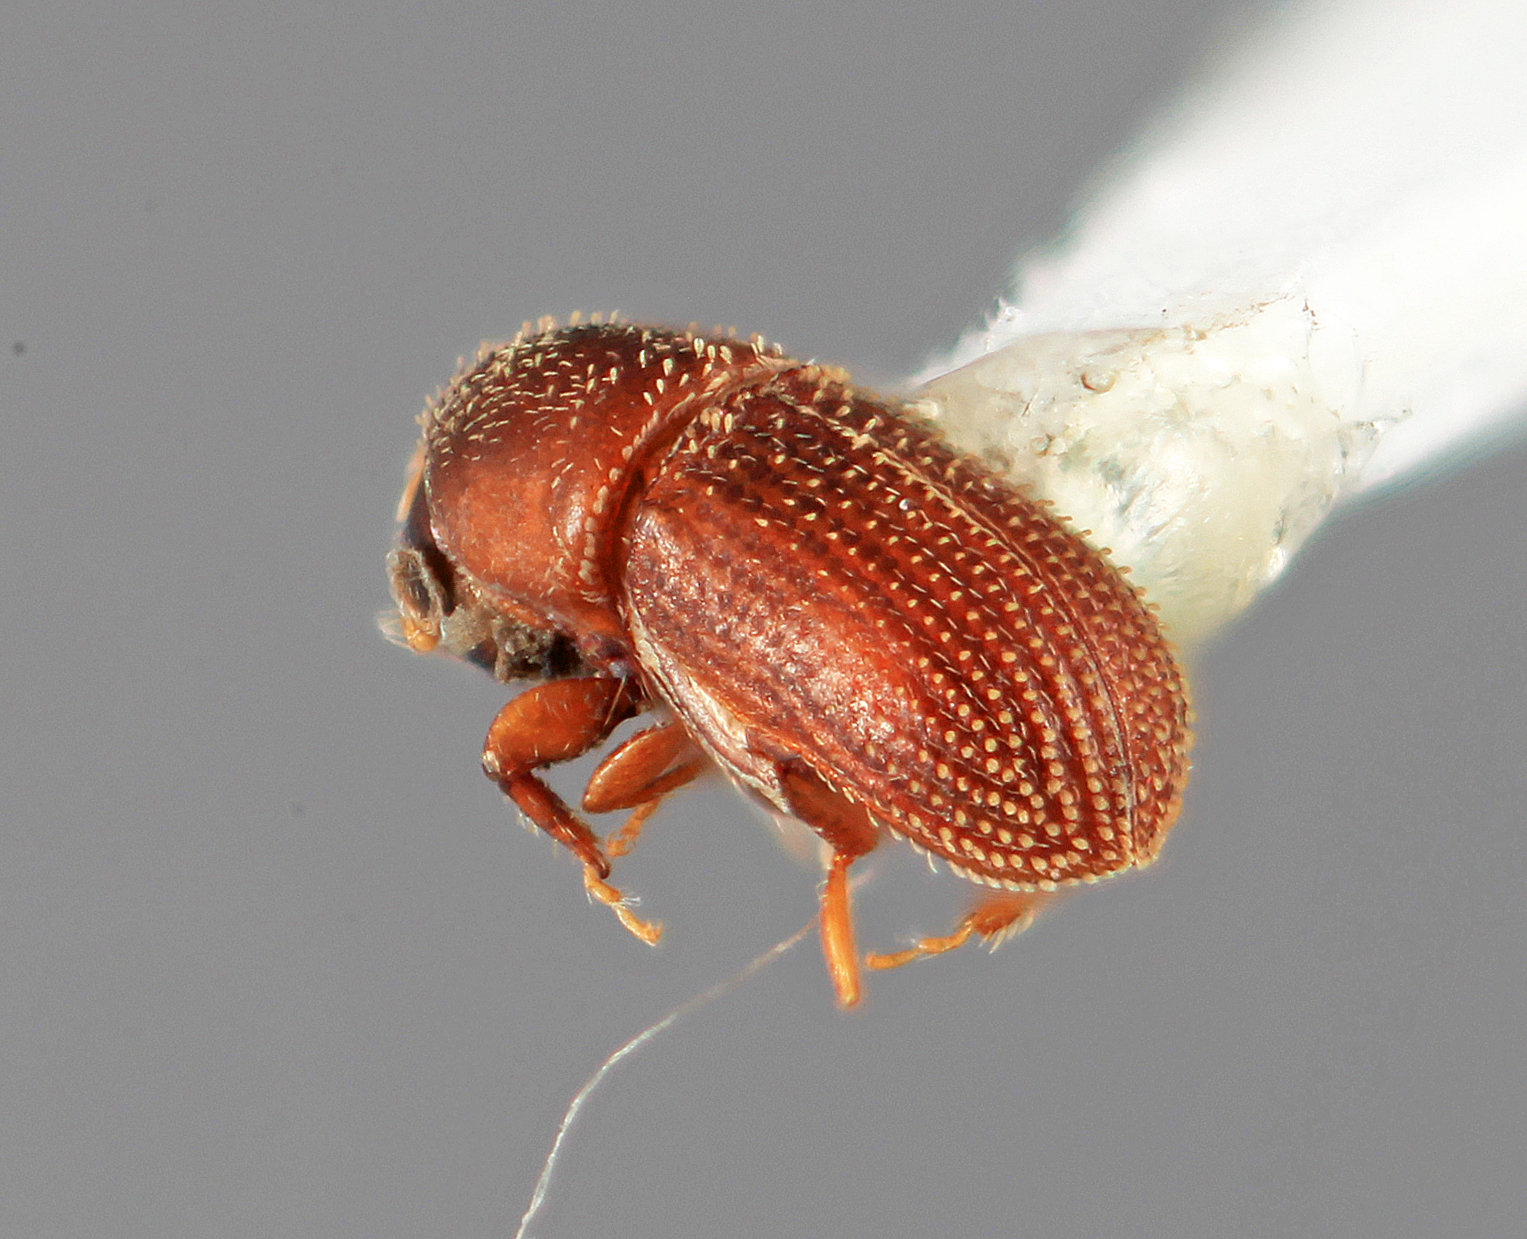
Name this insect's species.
Liparthrum carapae
